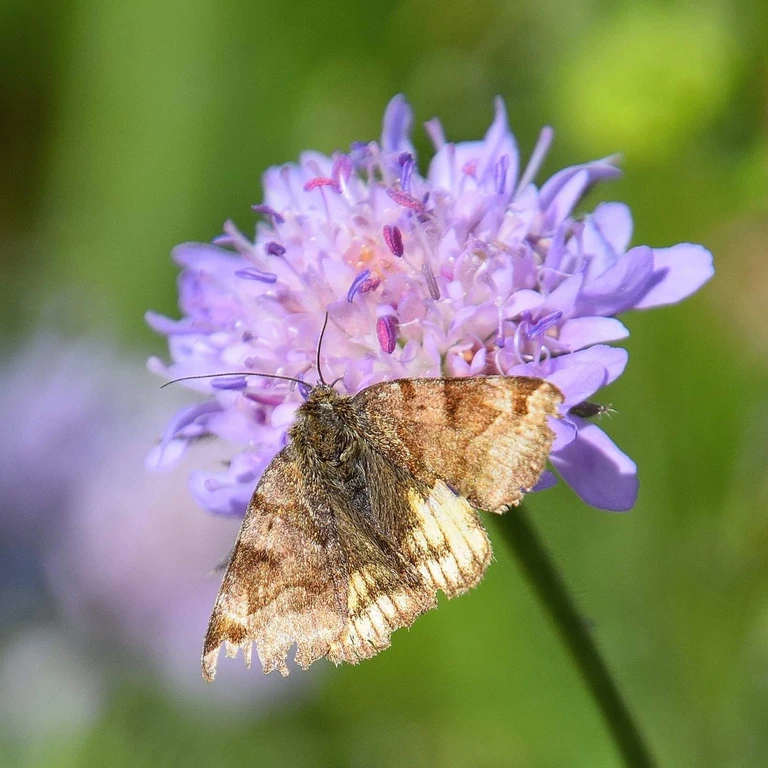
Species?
Euclidia glyphica
